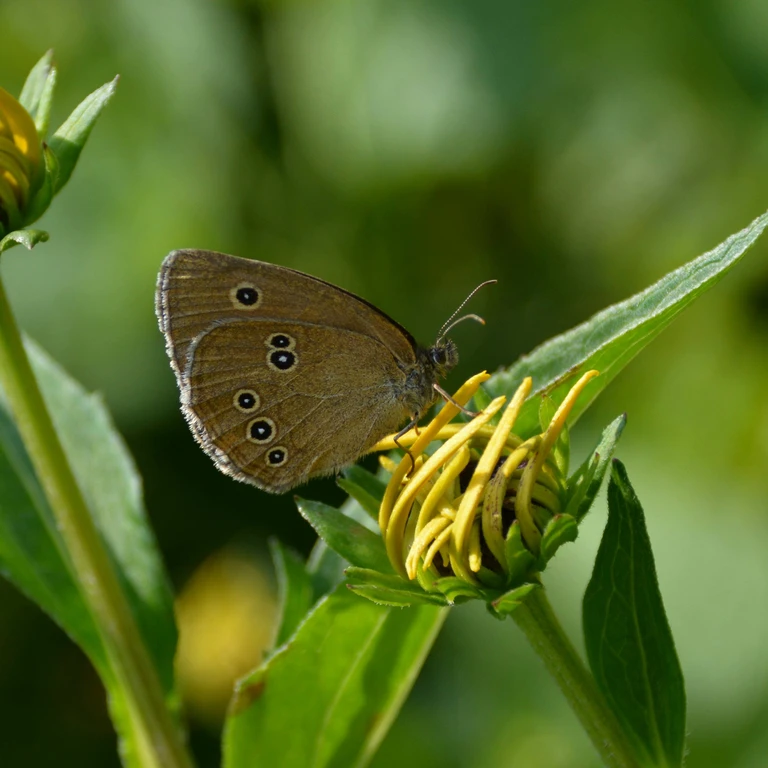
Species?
Aphantopus hyperantus
